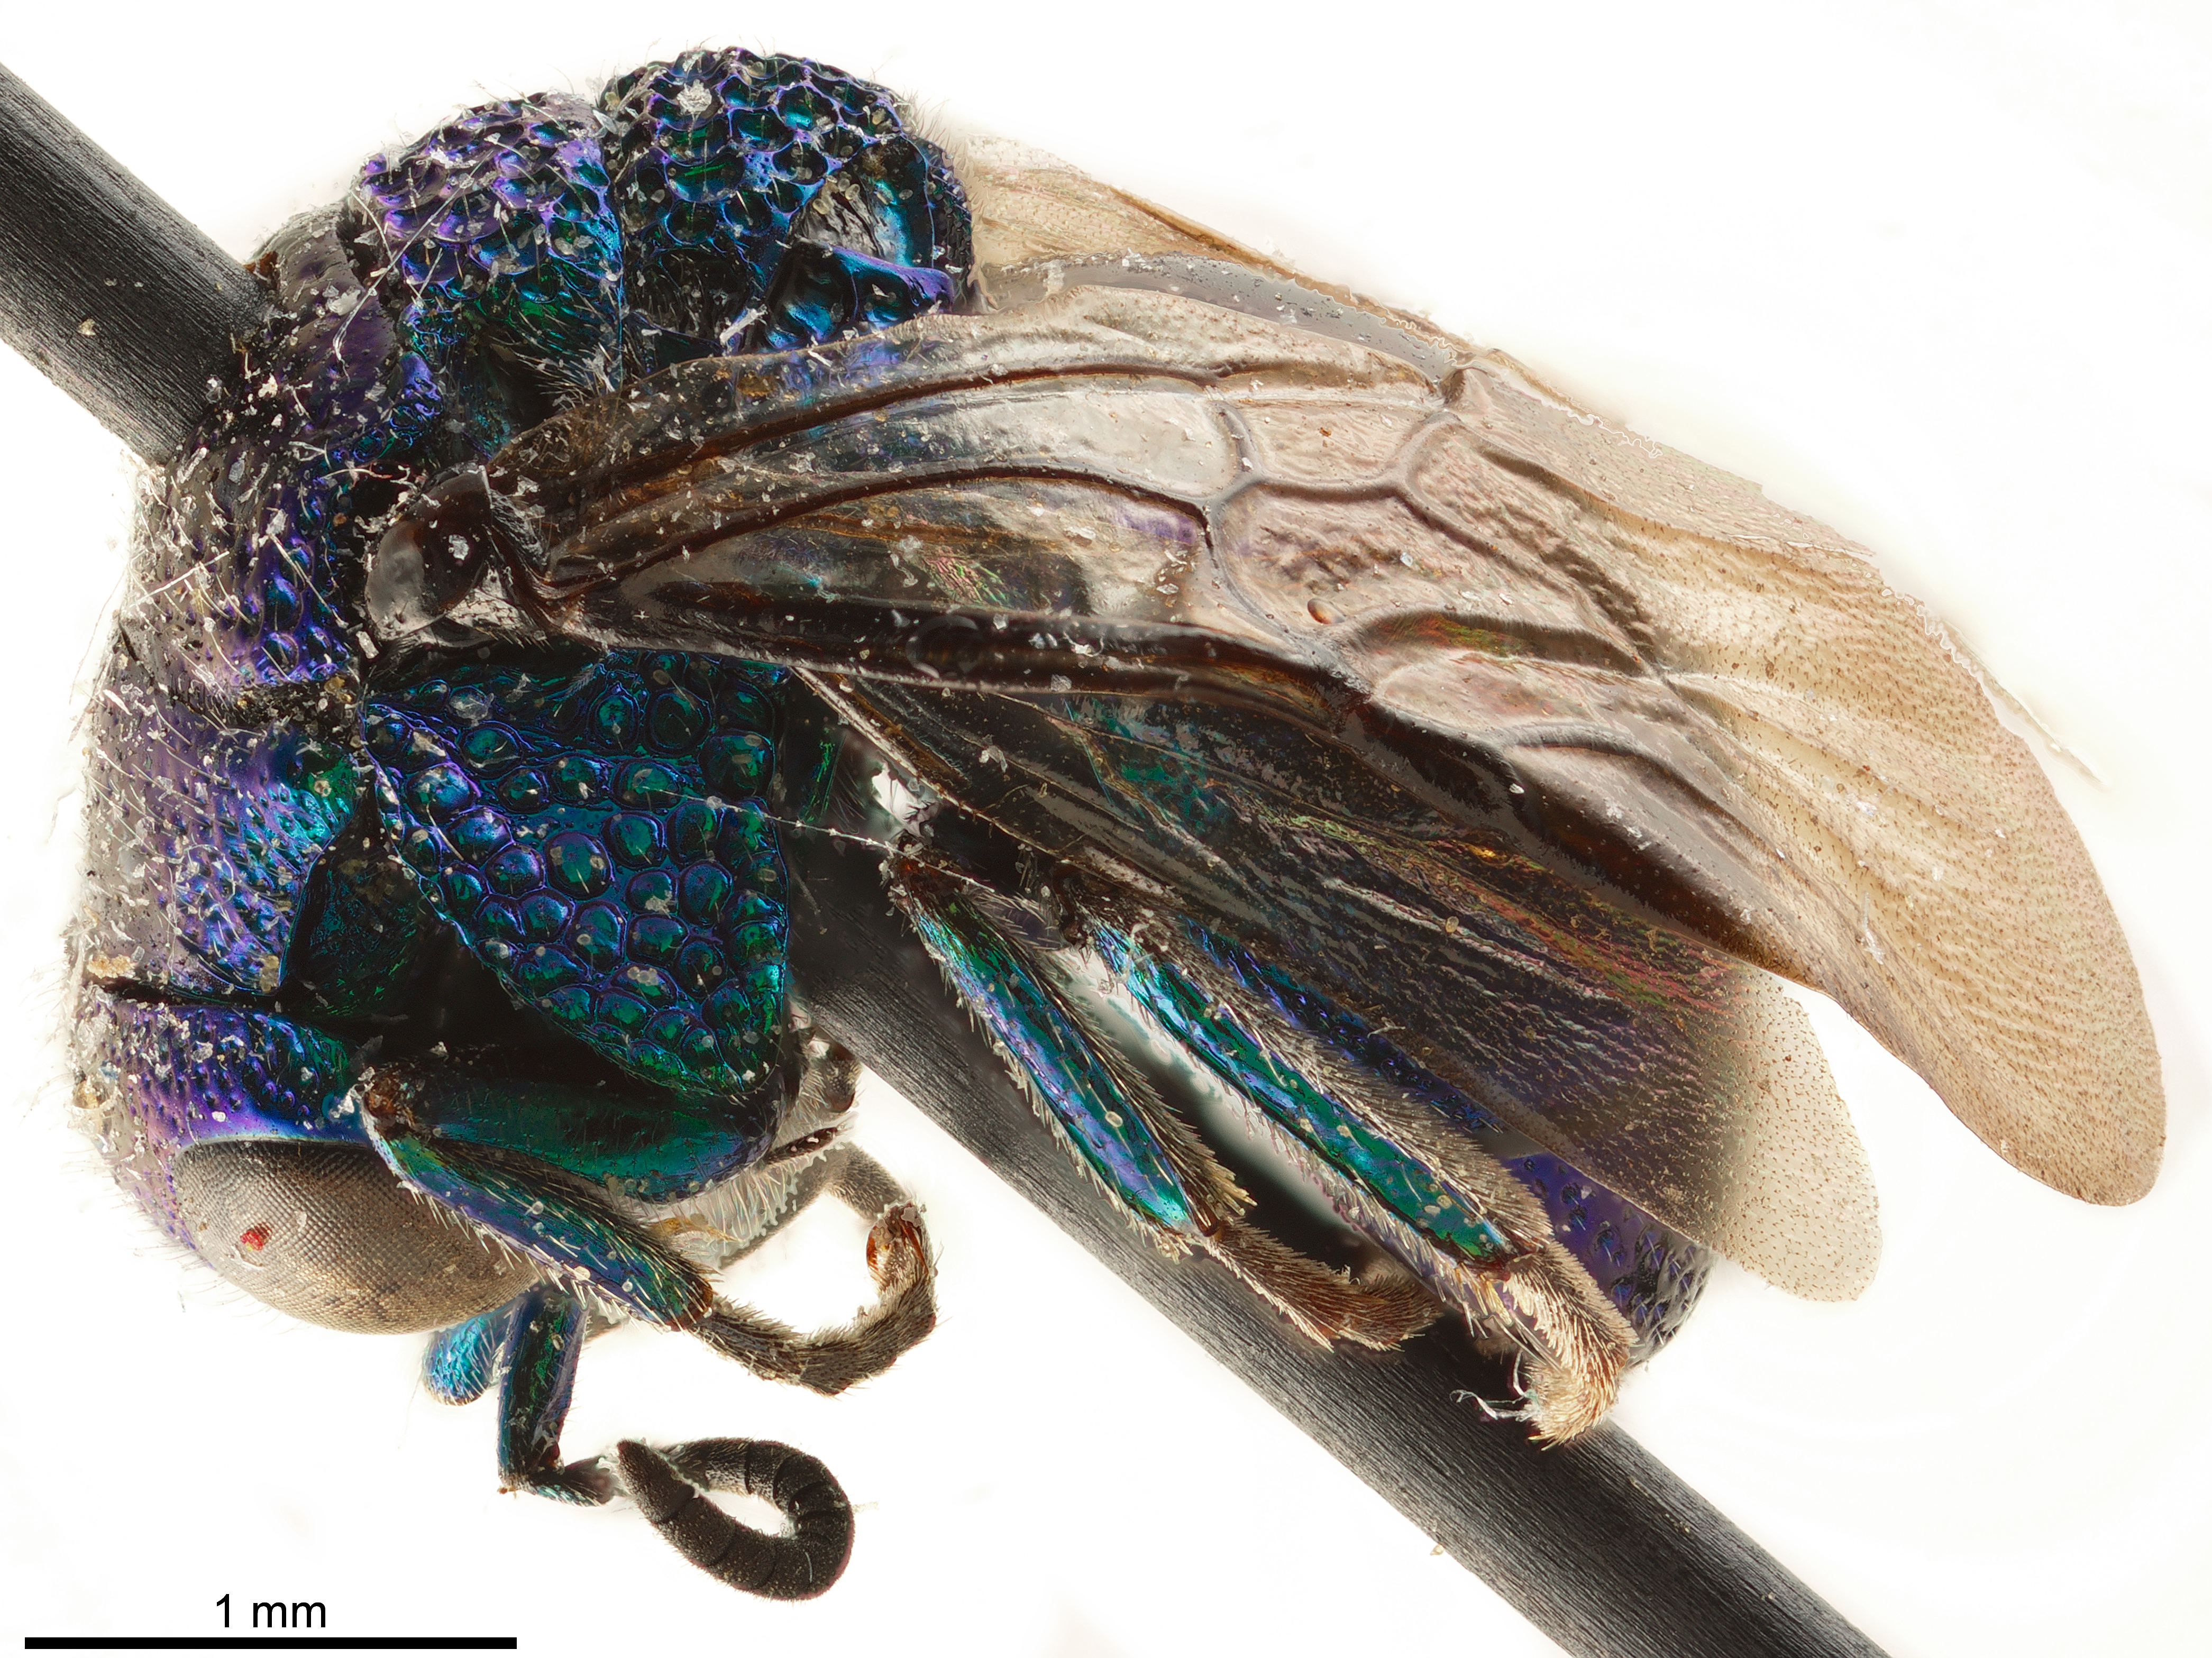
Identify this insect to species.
Muesebeckidium obsoletum
